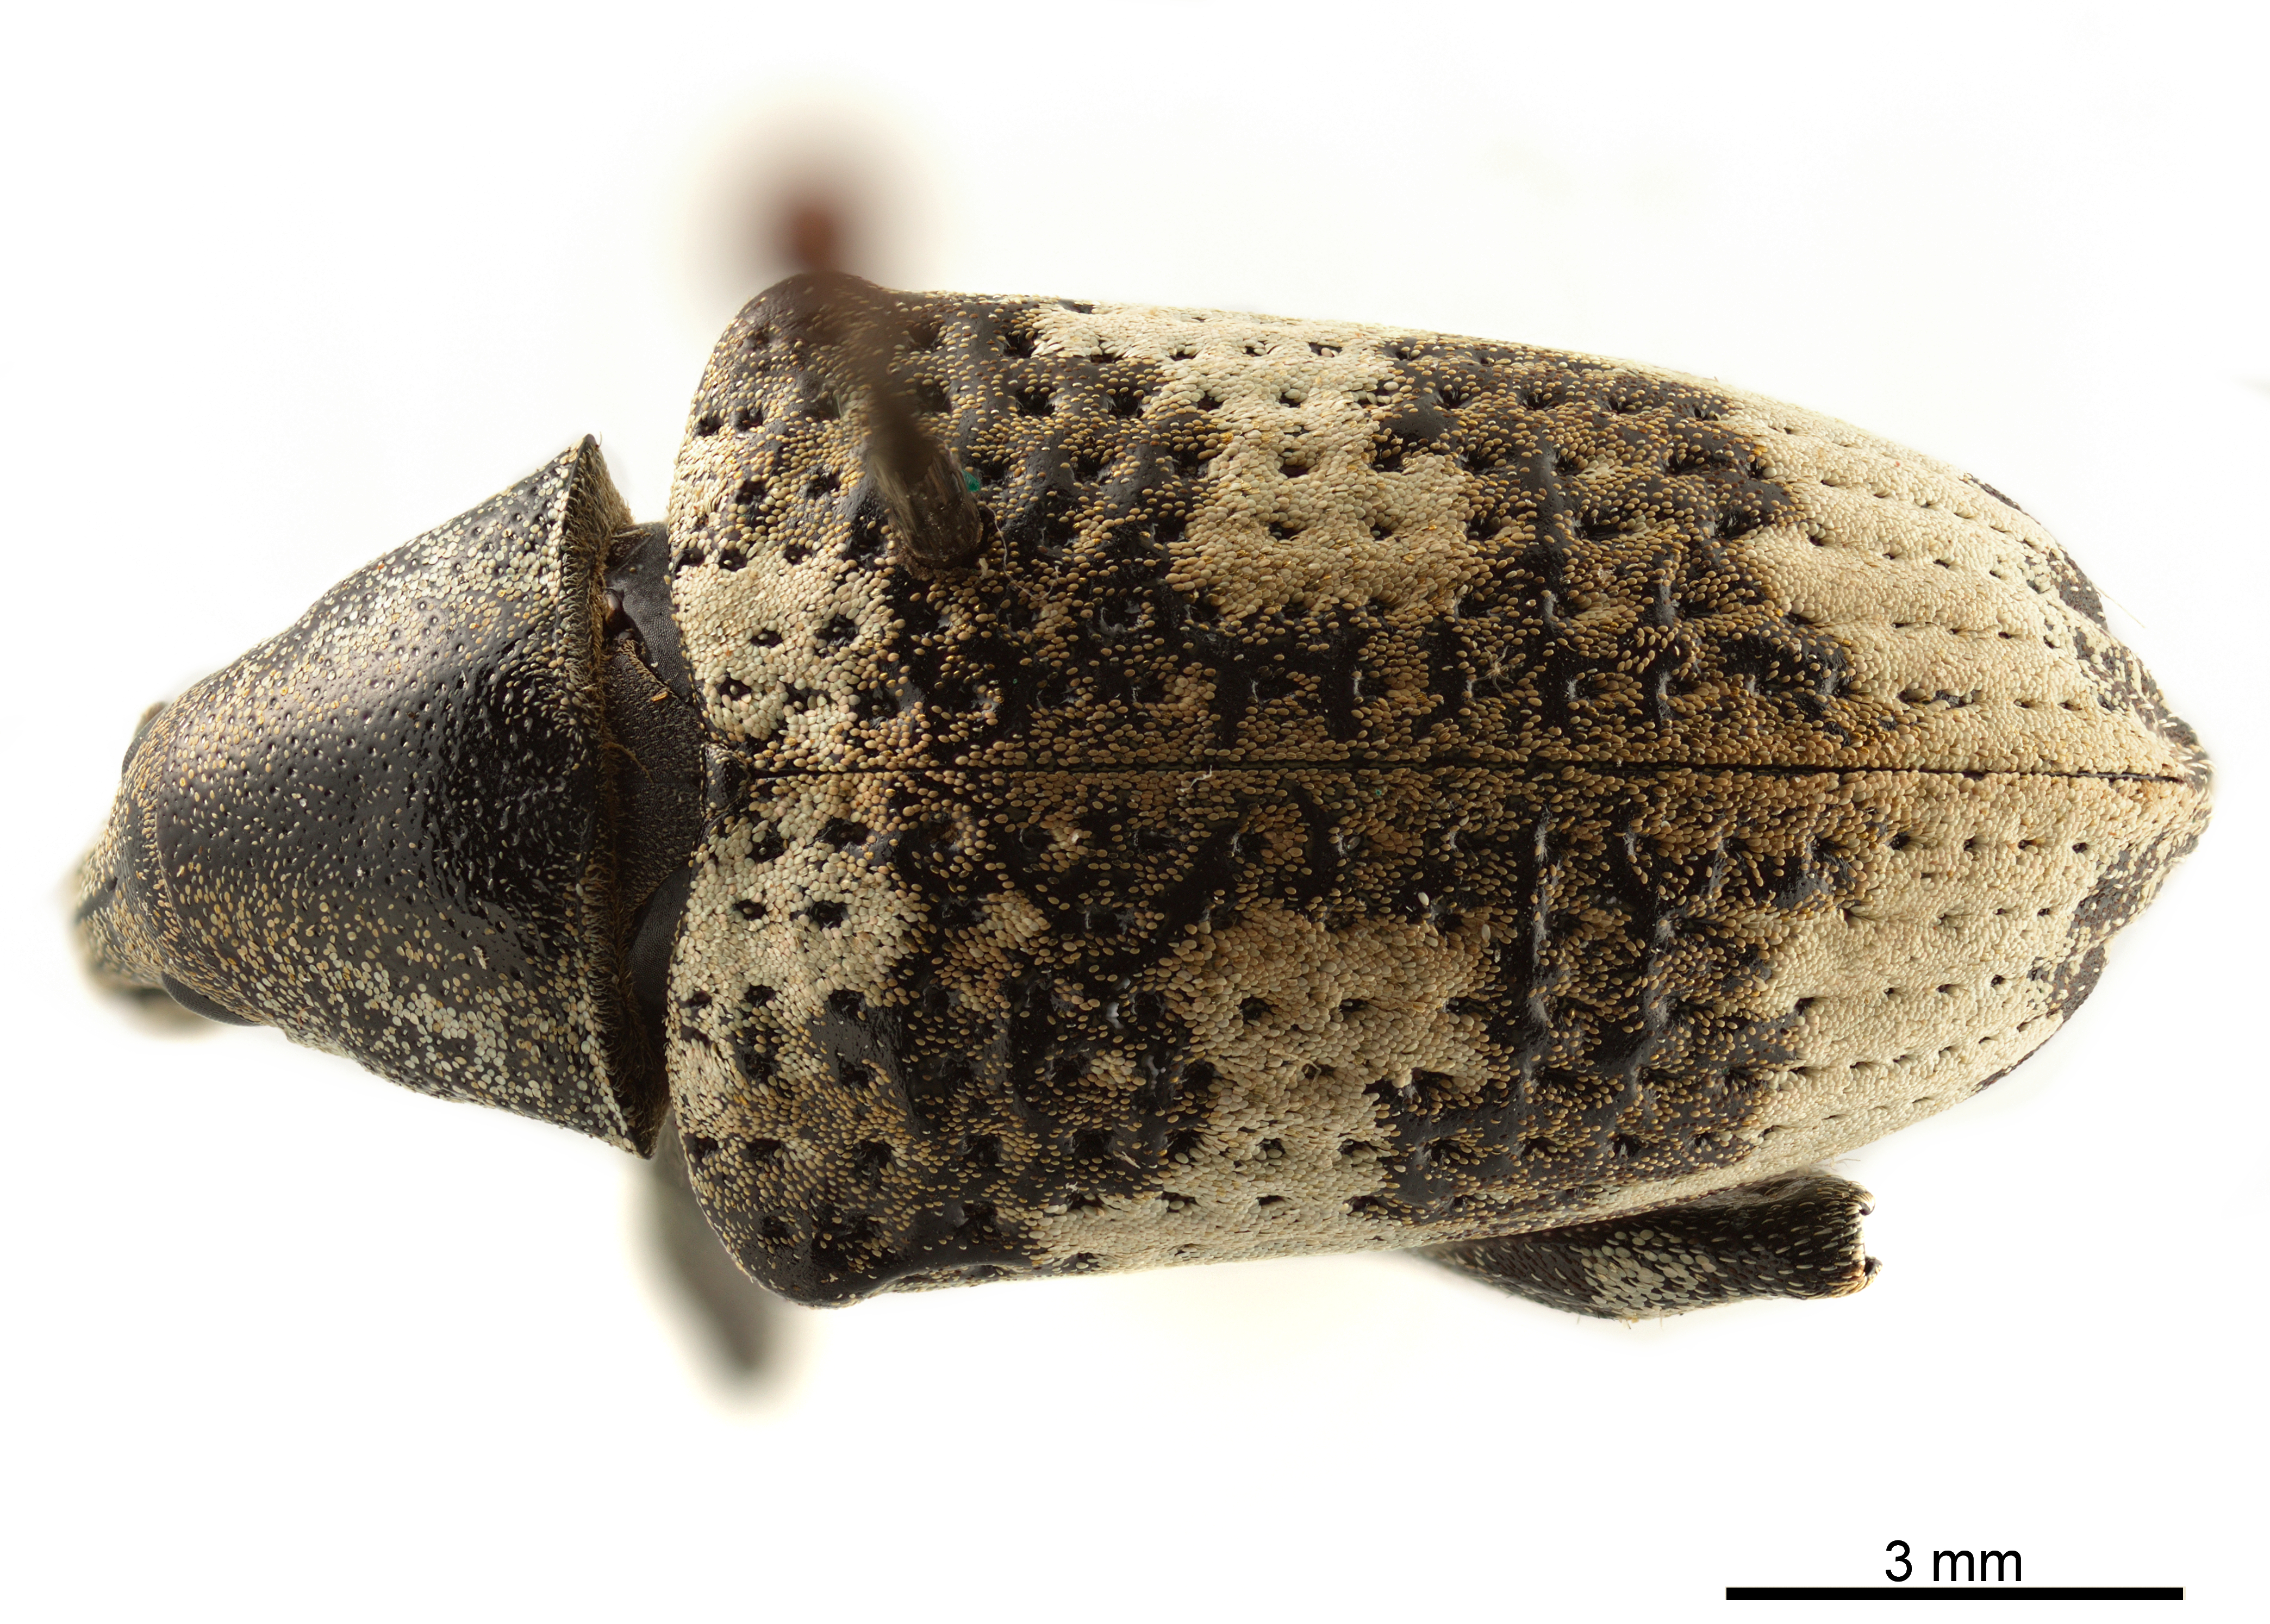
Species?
Conothorax luctuosus
